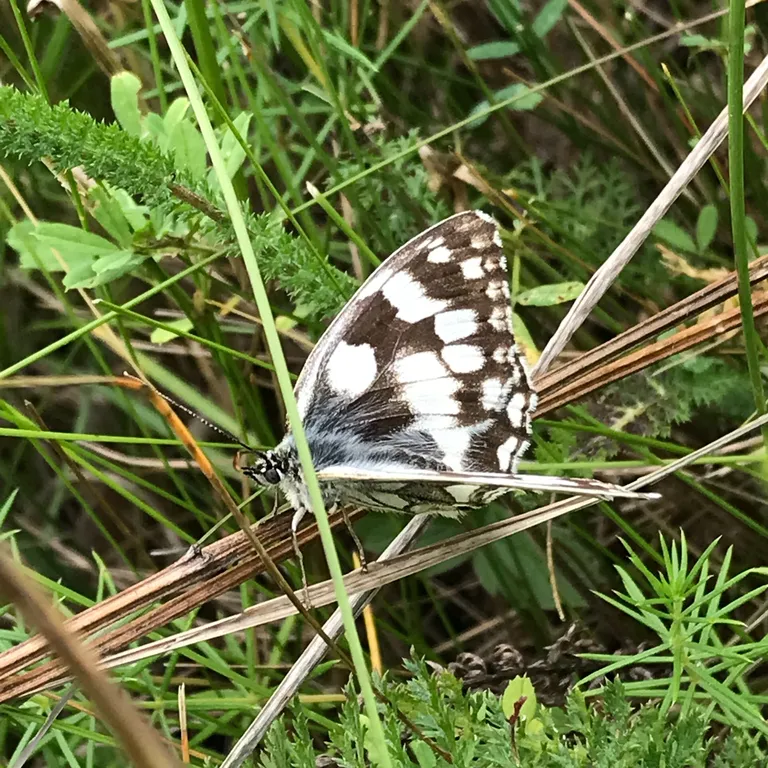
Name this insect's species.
Melanargia galathea
